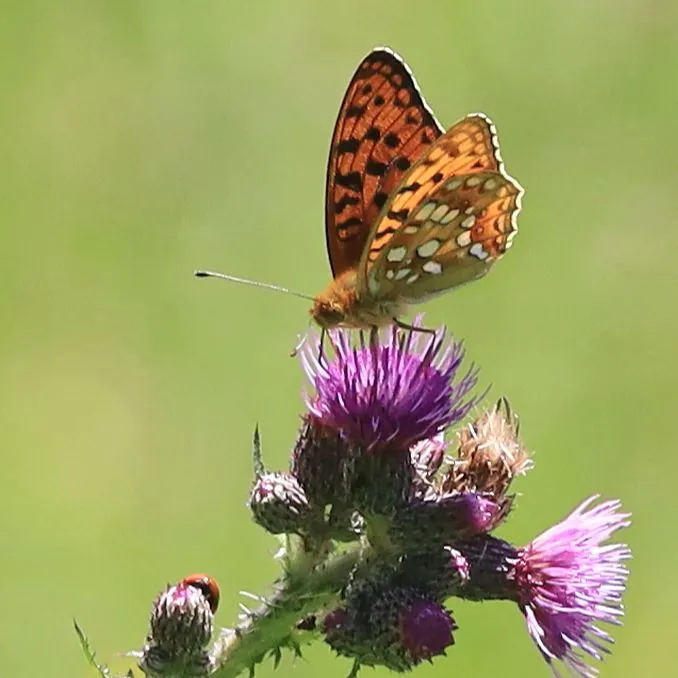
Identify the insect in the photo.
Fabriciana adippe
